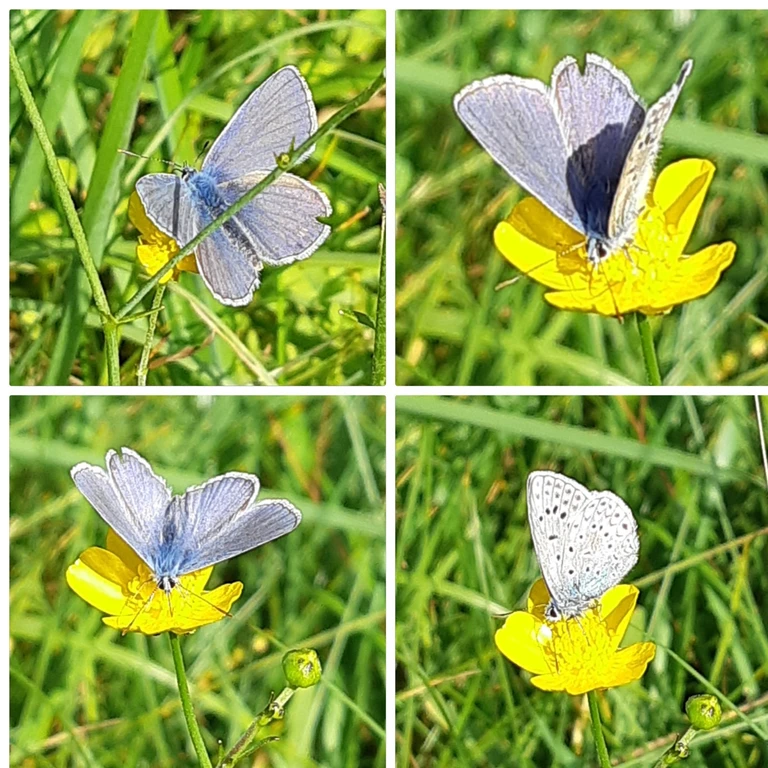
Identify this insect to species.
Polyommatus icarus
